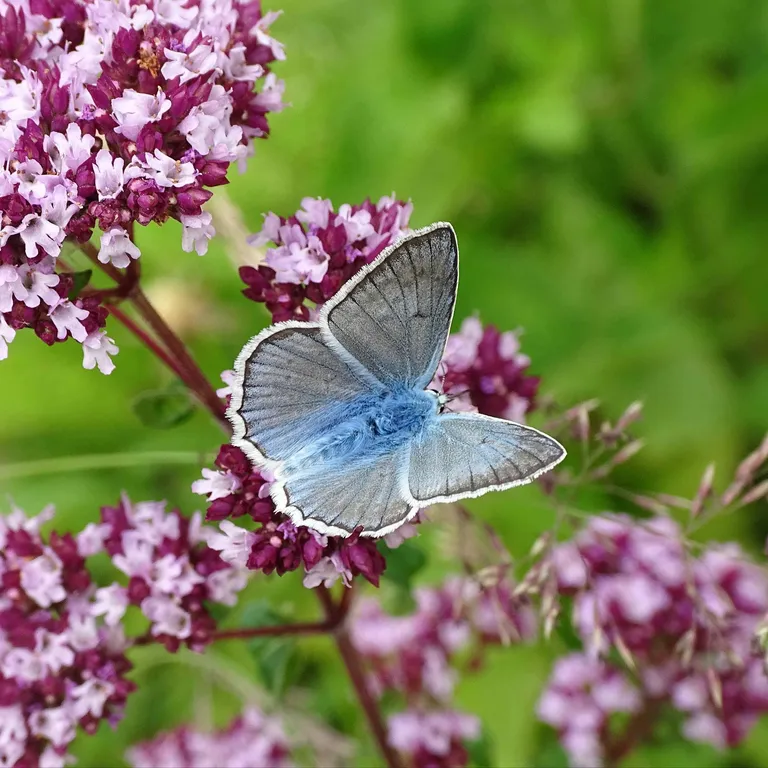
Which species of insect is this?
Polyommatus daphnis
